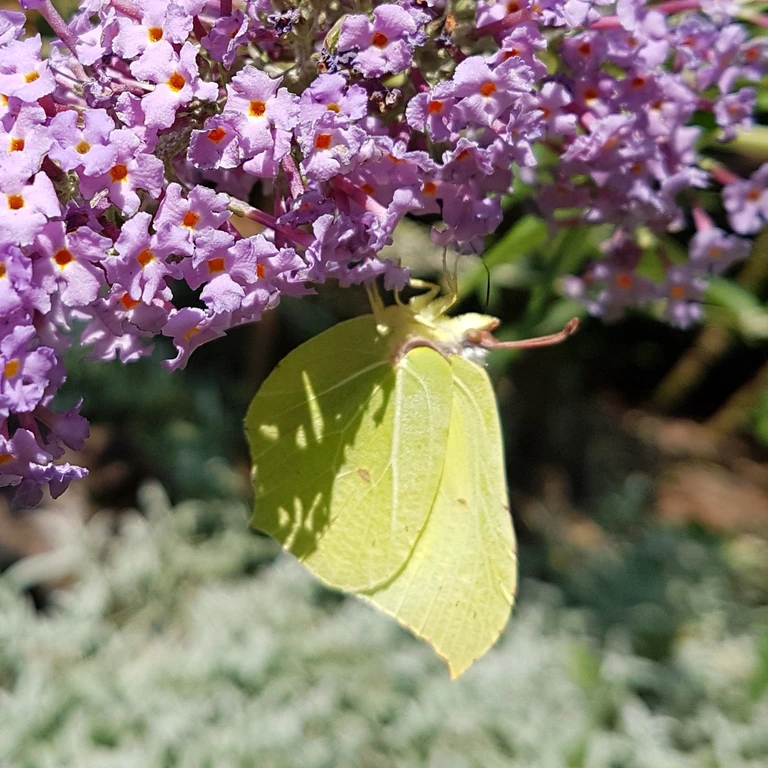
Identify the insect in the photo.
Gonepteryx rhamni
